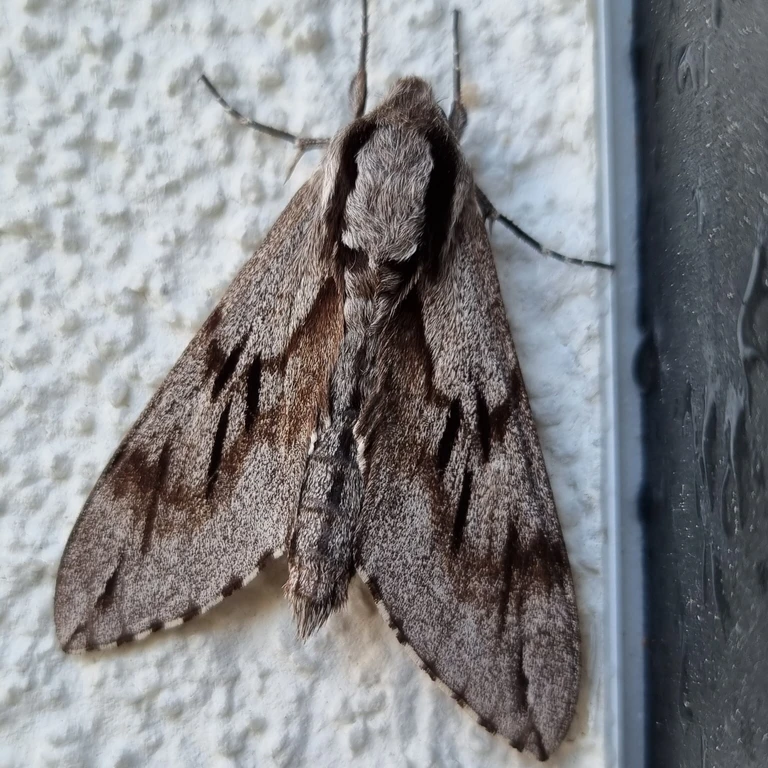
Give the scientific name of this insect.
Sphinx pinastri
